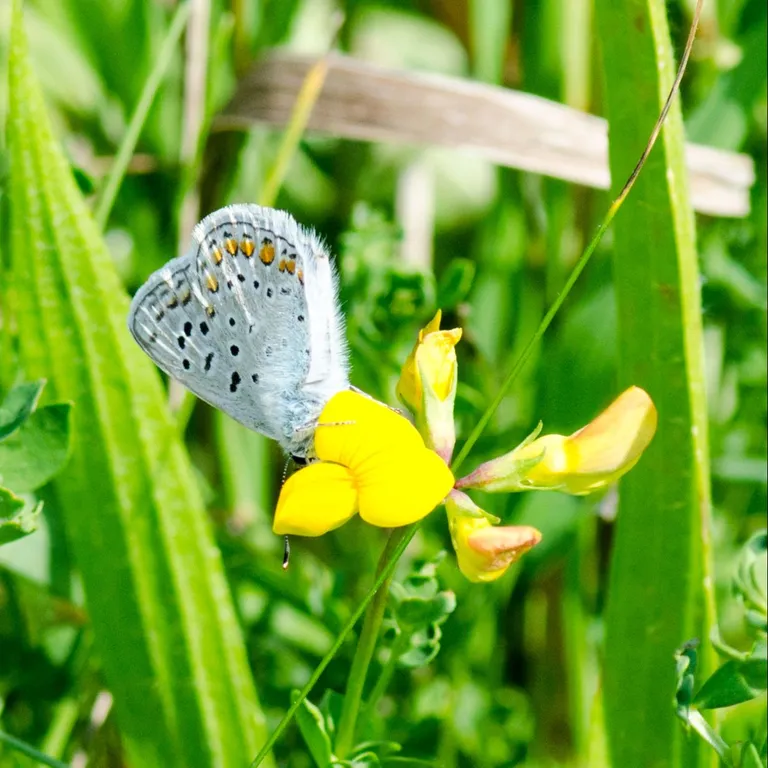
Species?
Polyommatus icarus
